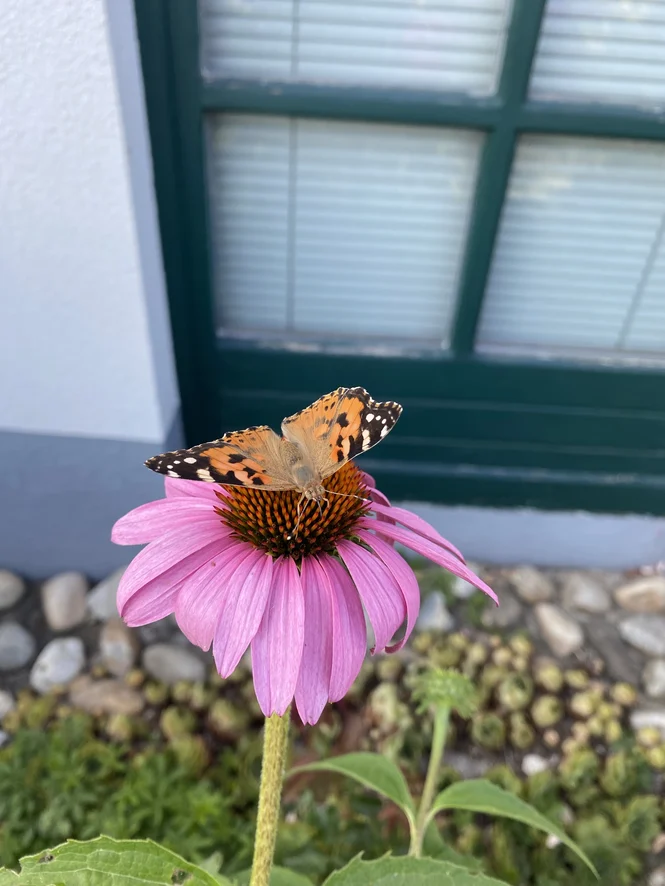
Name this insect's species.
Vanessa cardui
